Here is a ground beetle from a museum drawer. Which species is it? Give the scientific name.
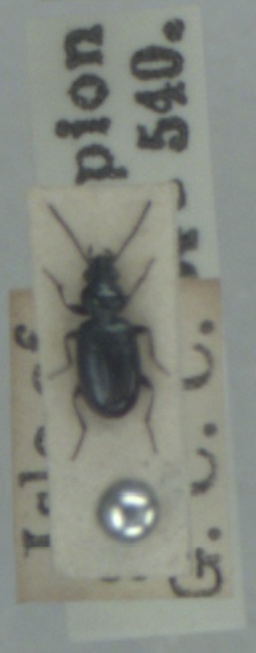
Bembidion minimum
